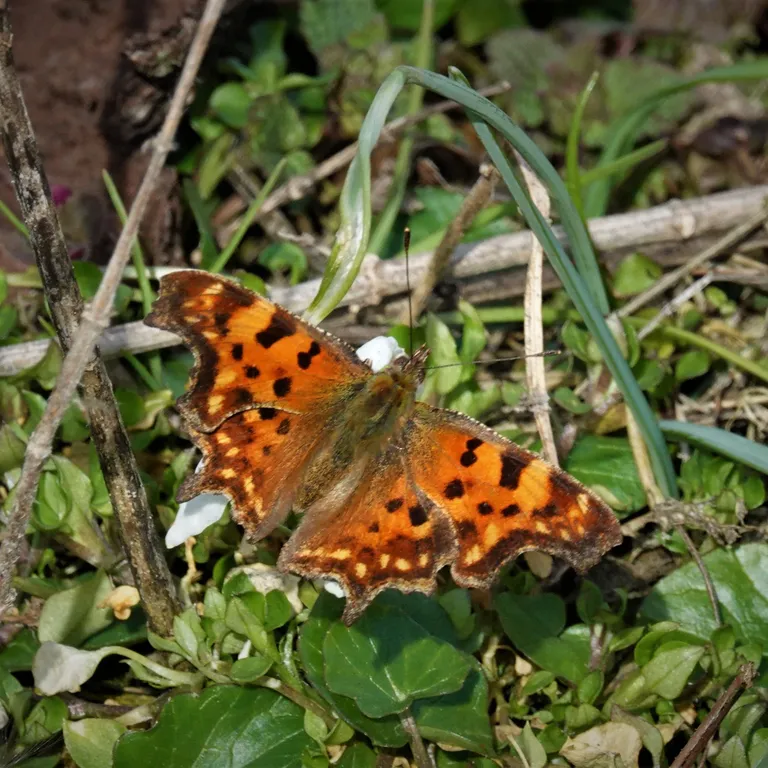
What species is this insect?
Polygonia c-album
